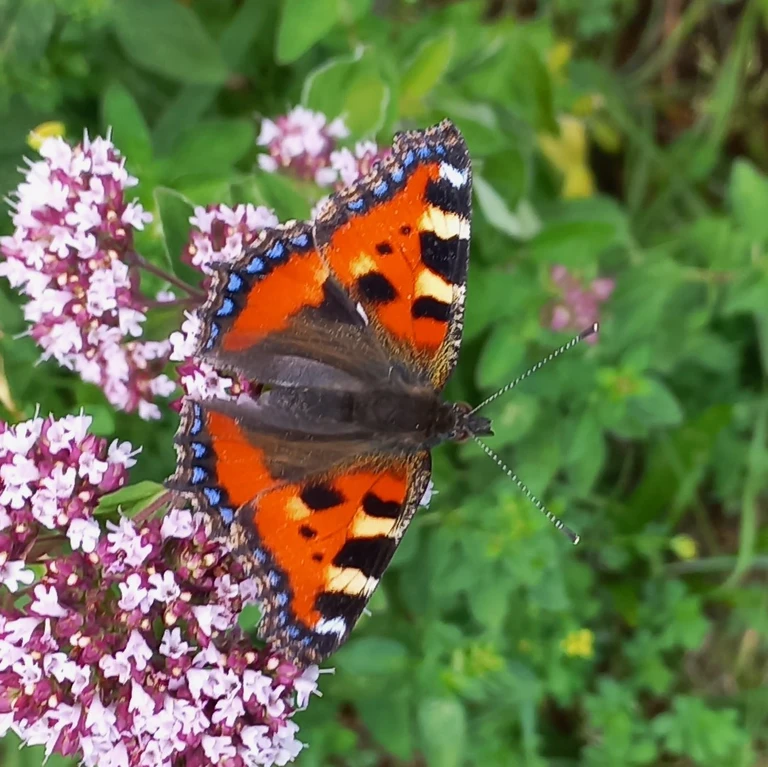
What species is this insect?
Aglais urticae
